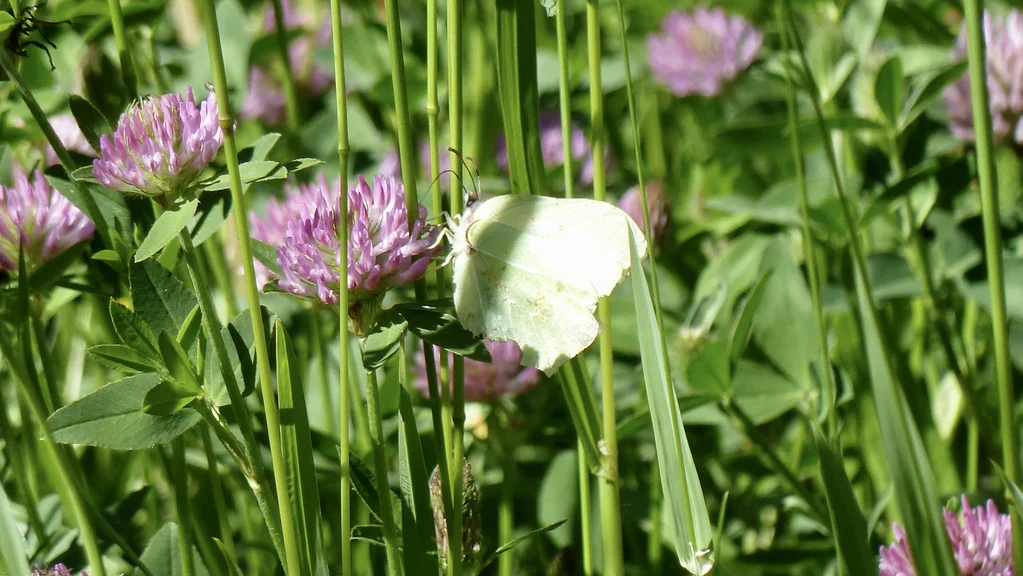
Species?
Gonepteryx rhamni
